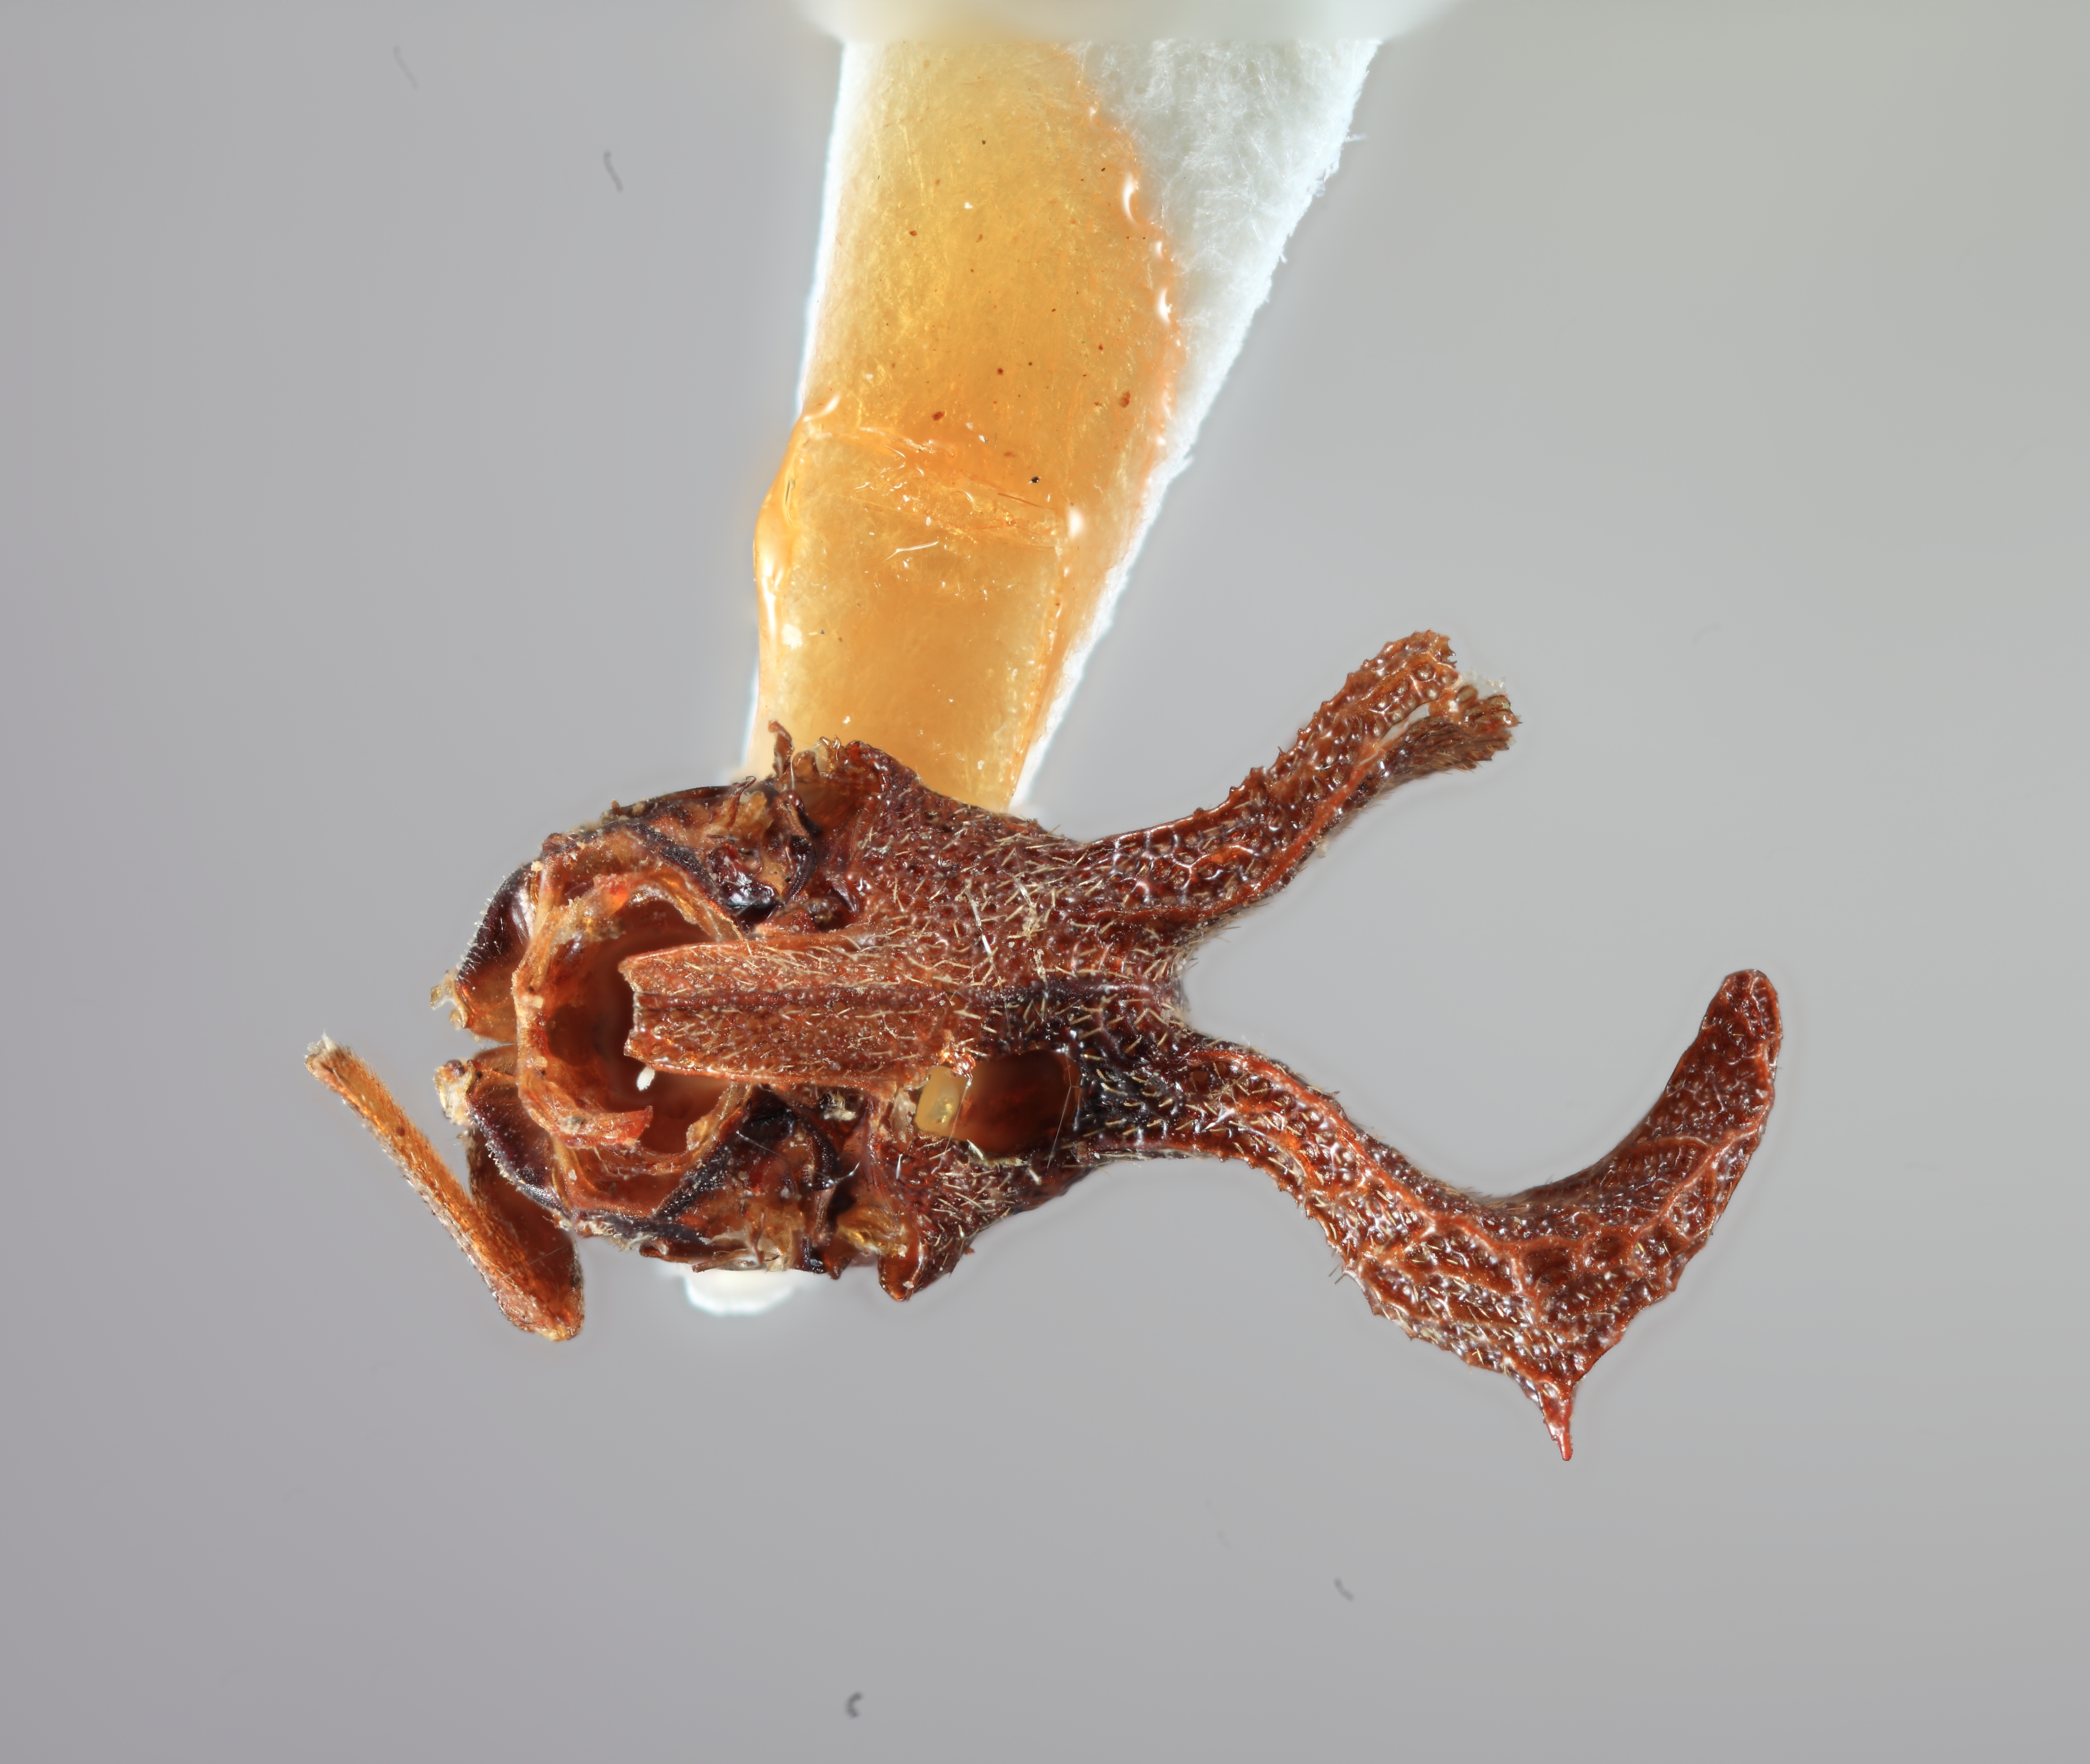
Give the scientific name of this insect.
Lubra regaiis
